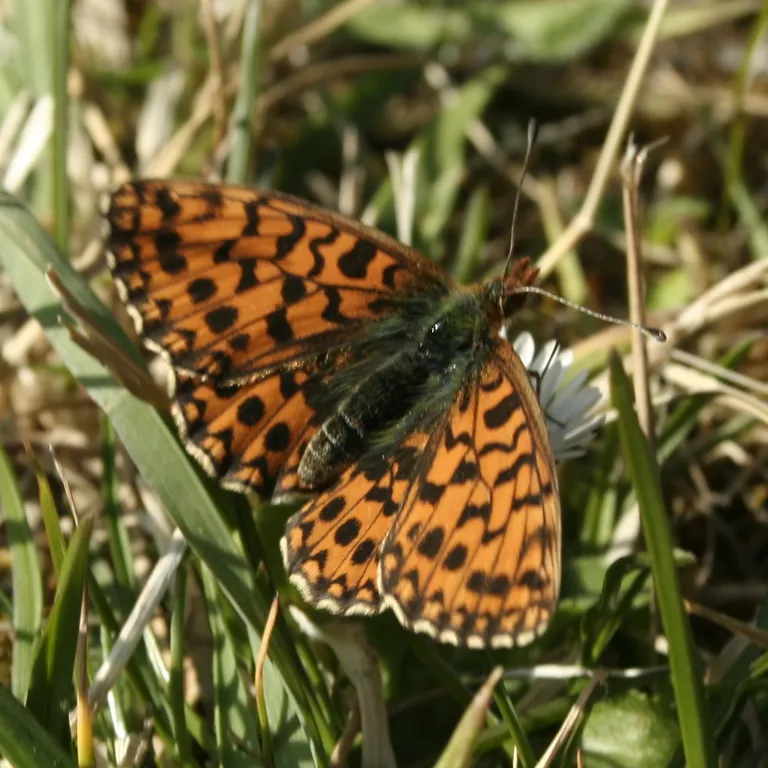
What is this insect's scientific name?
Boloria dia
